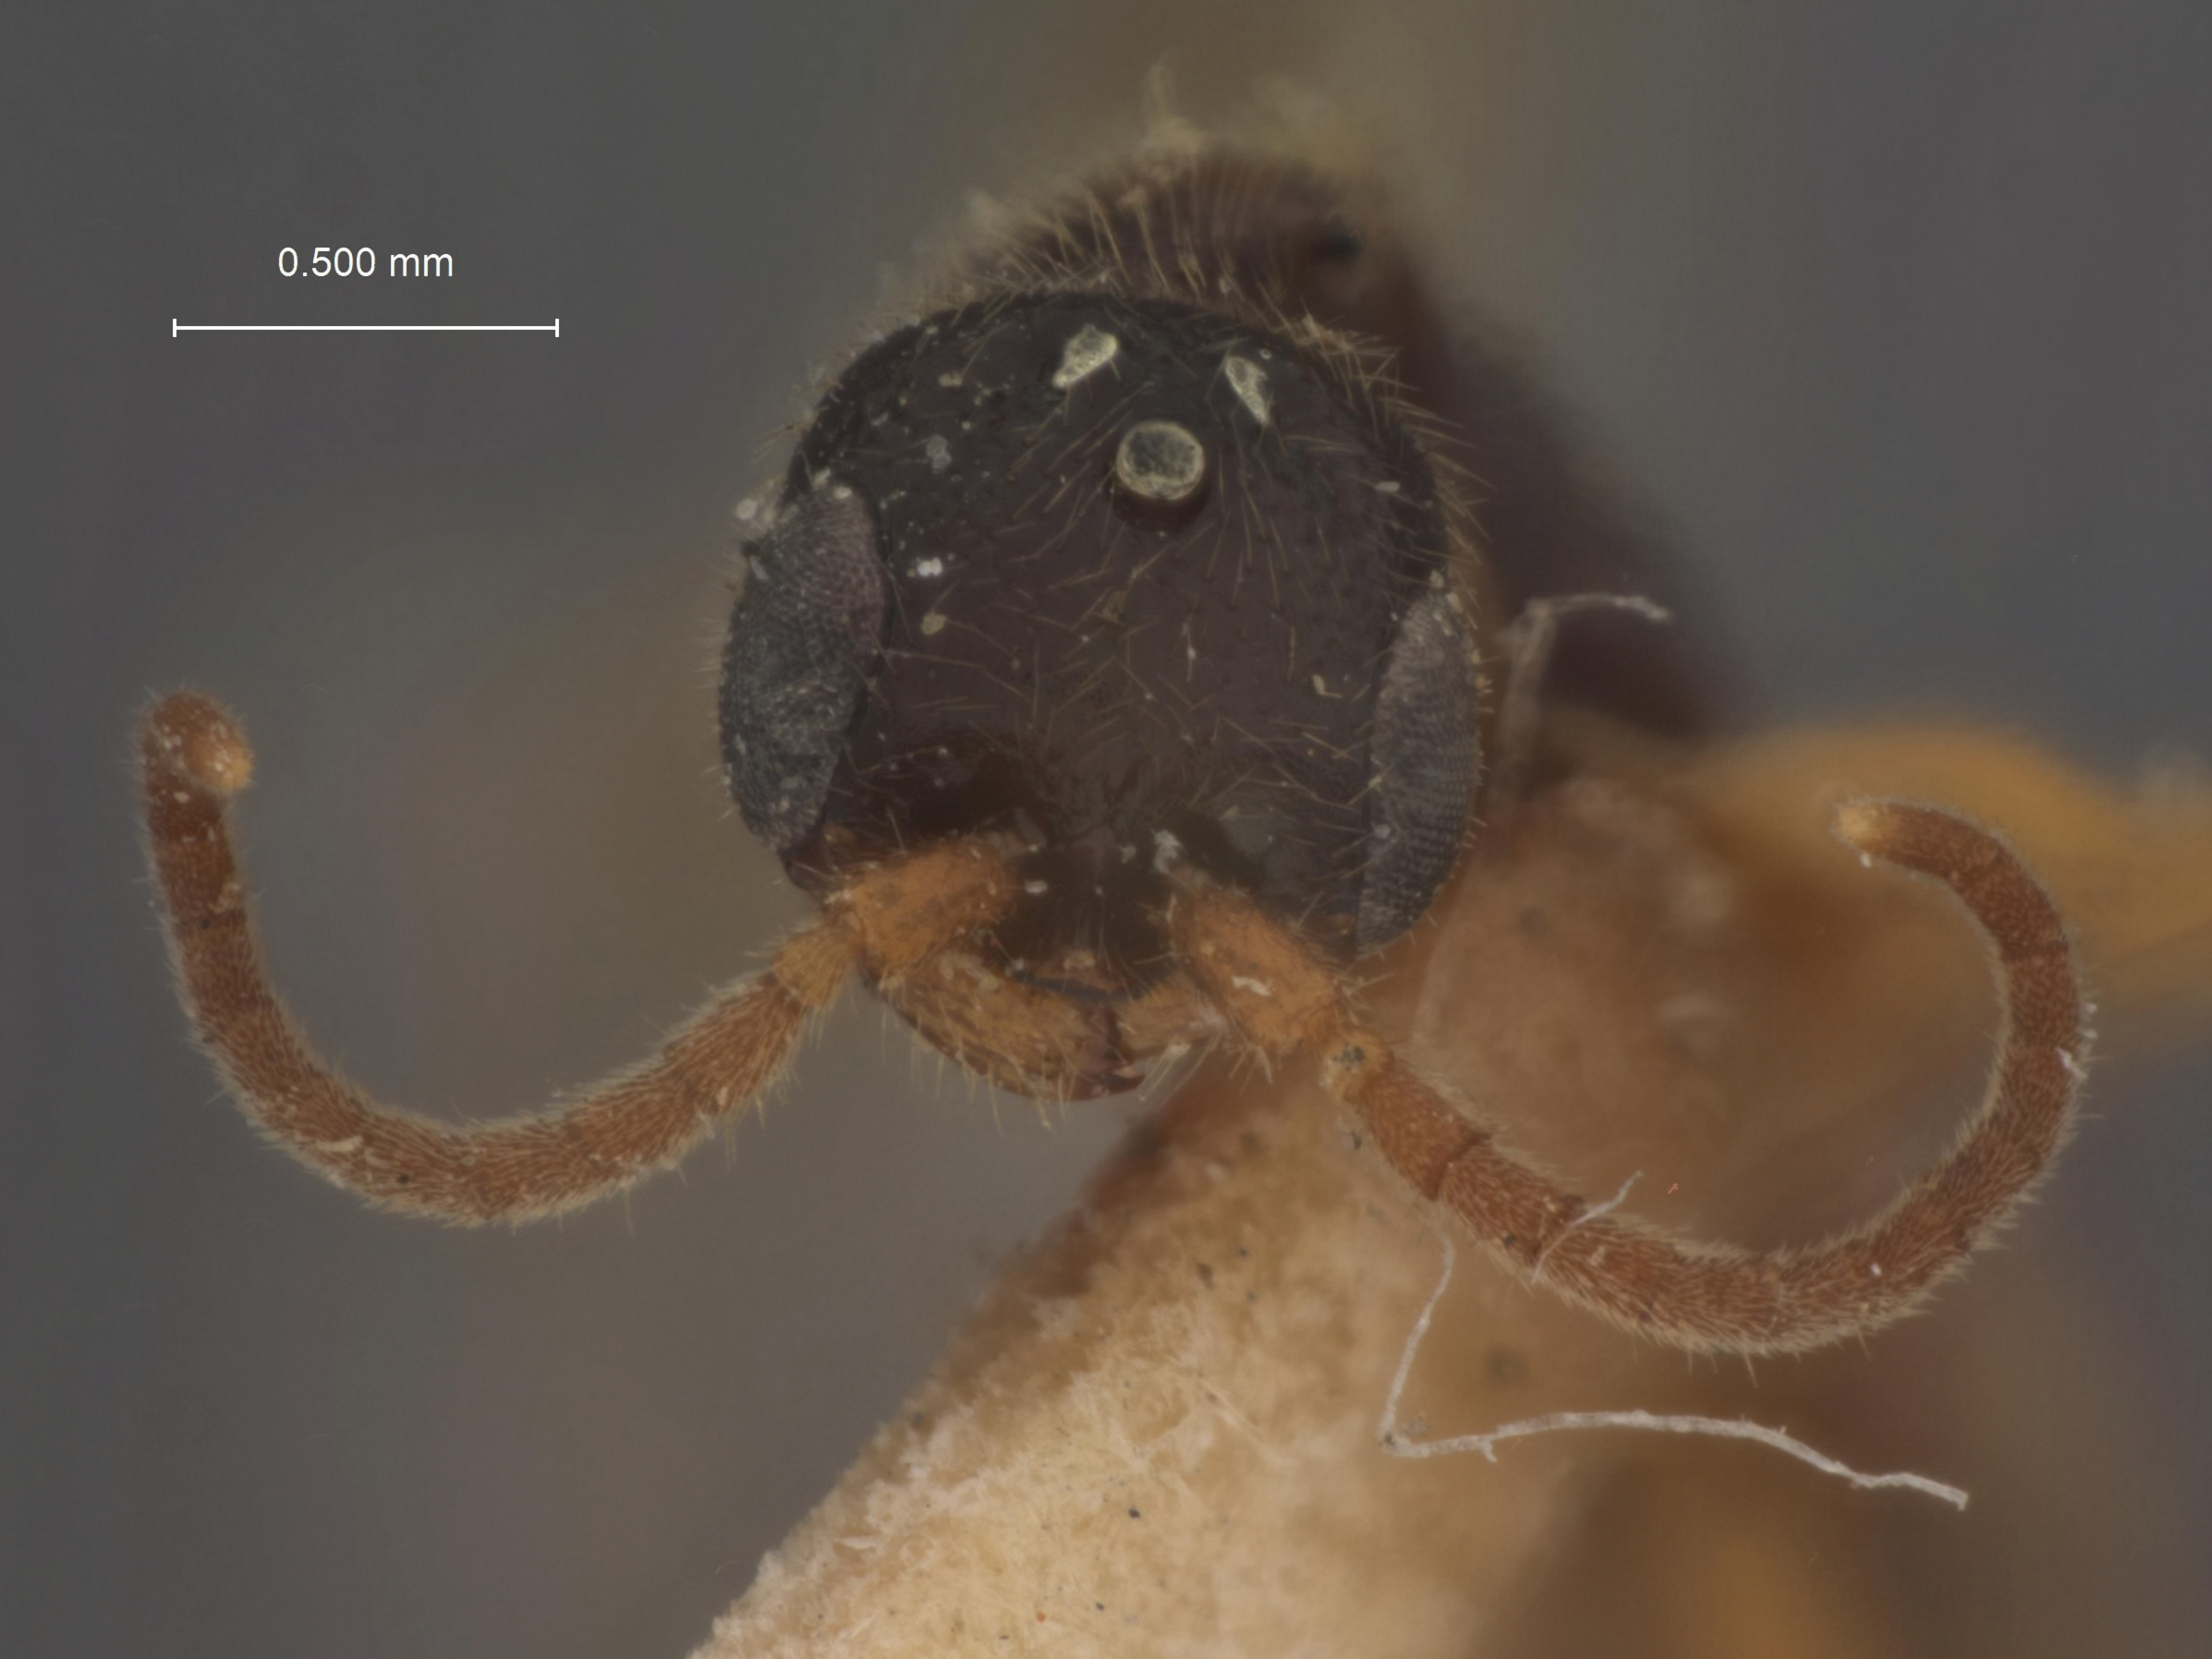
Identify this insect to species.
Pseudisobrachium puncticeps
